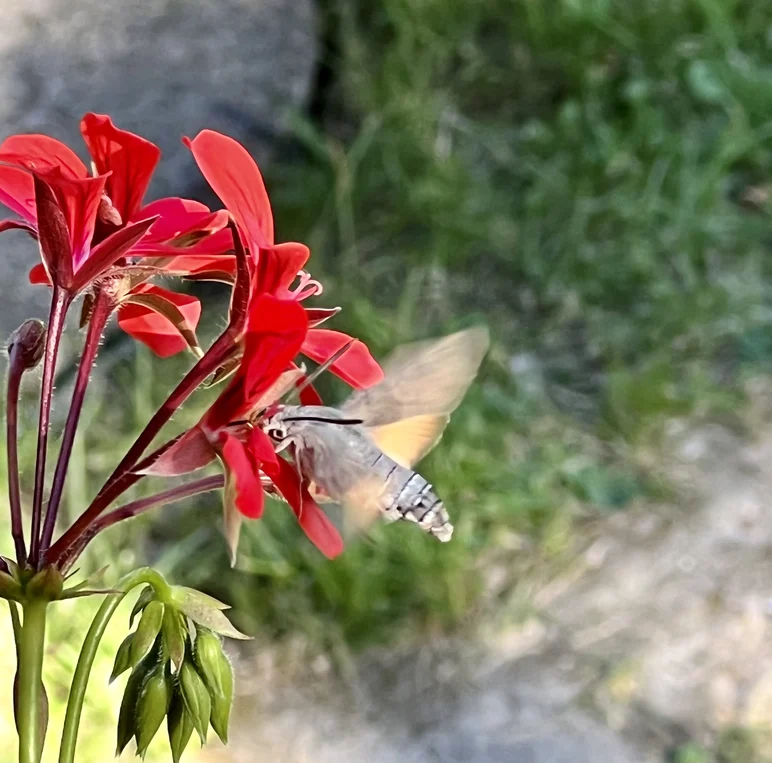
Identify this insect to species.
Macroglossum stellatarum
